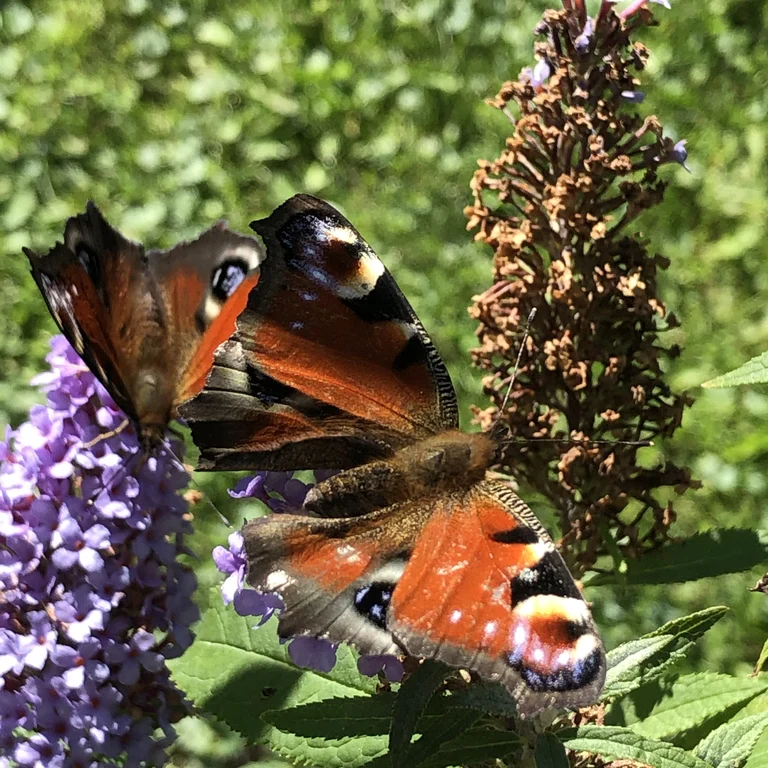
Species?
Aglais io
